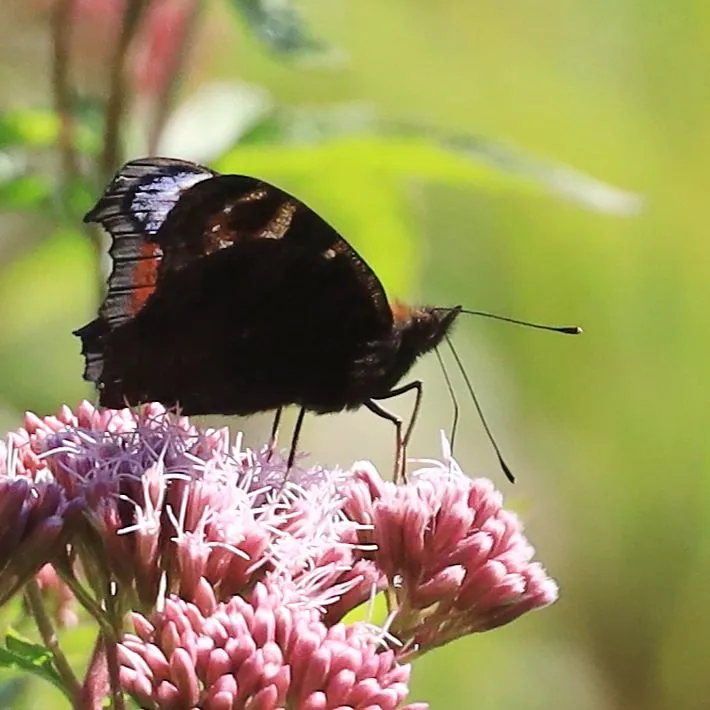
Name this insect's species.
Aglais io
